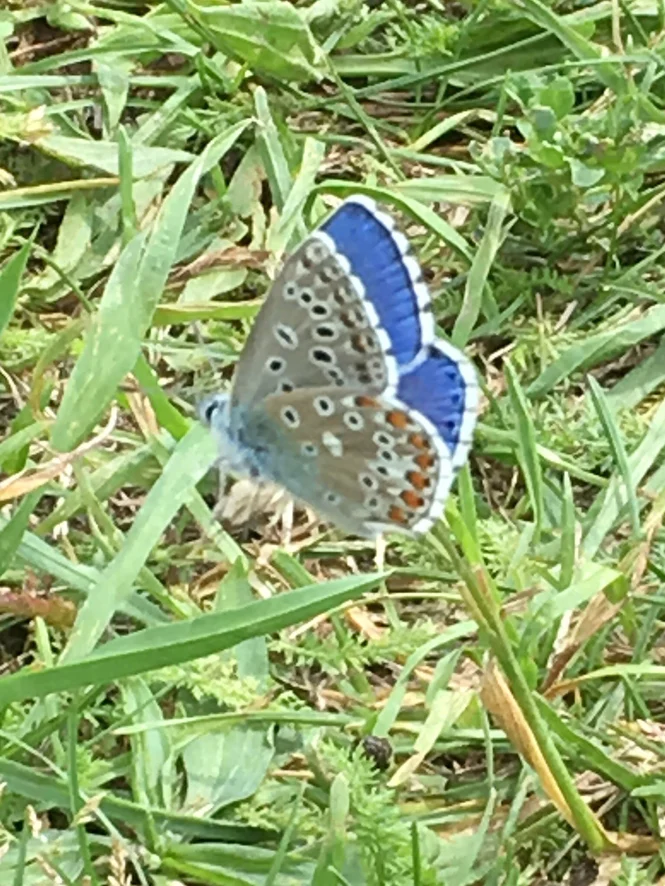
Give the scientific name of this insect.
Lysandra bellargus
